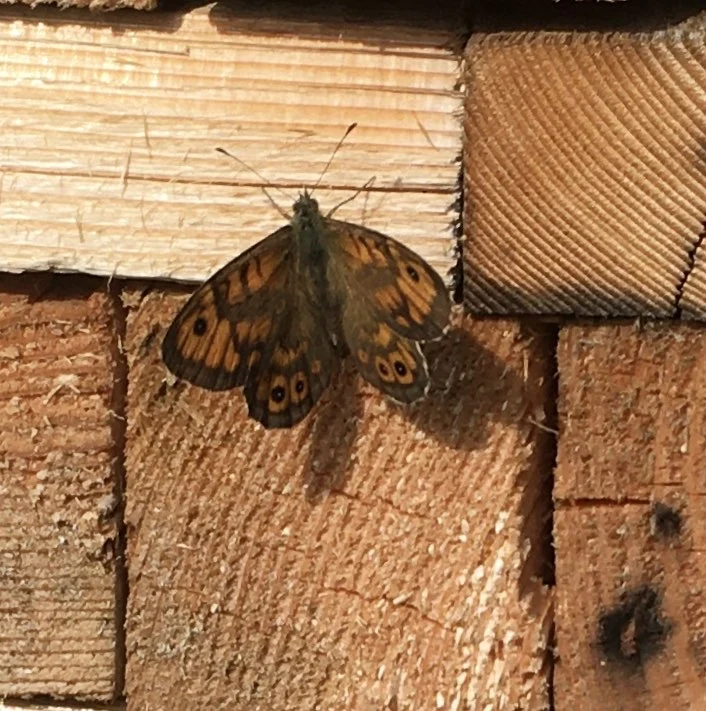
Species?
Lasiommata megera (also Pararge megera)
